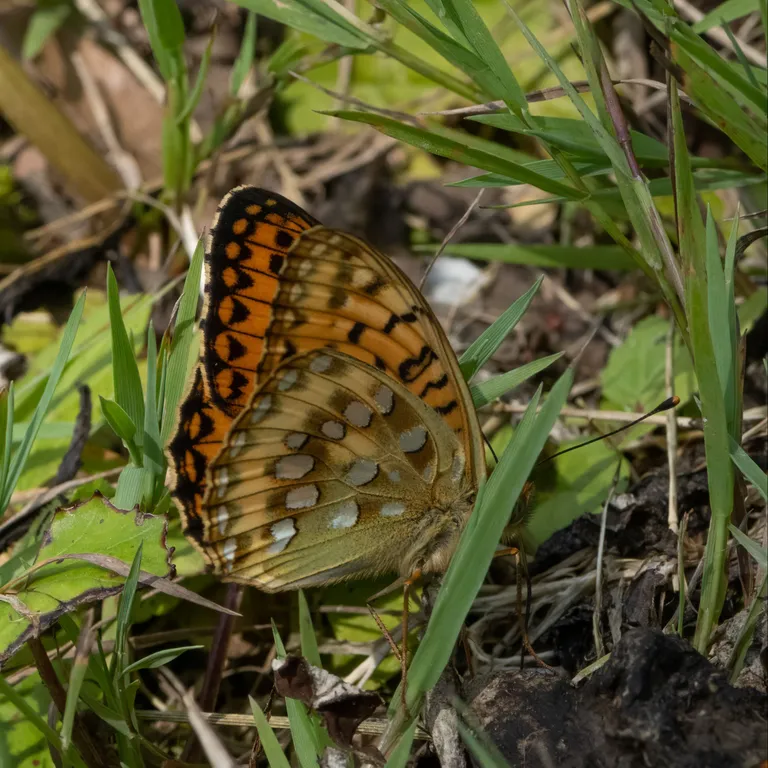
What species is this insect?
Speyeria aglaja
